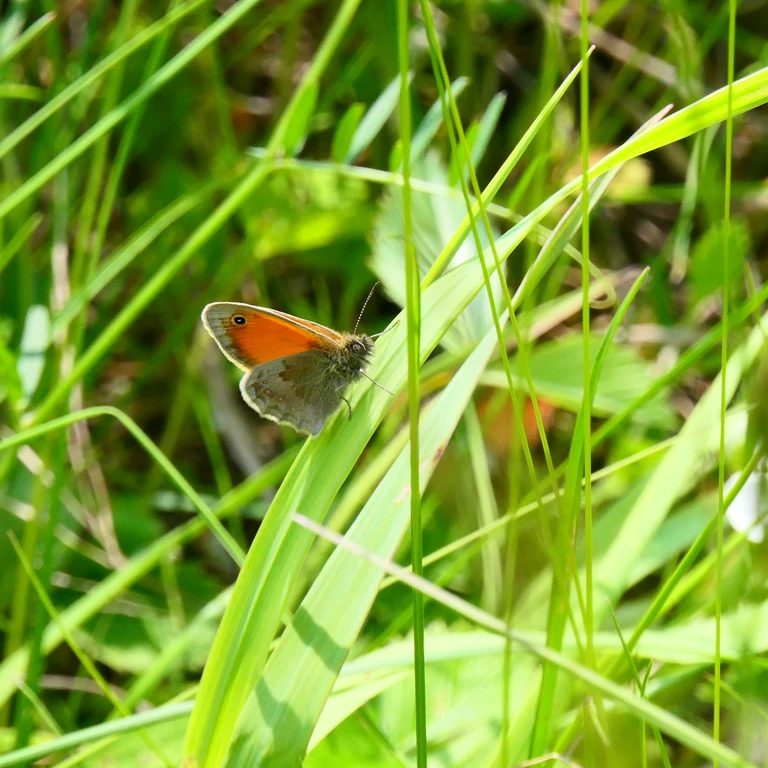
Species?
Coenonympha pamphilus
